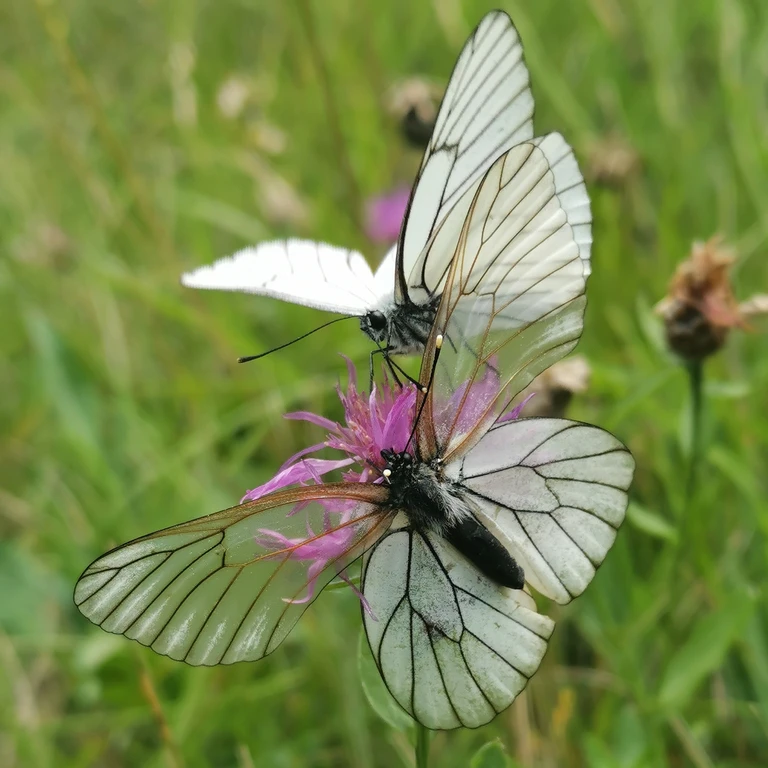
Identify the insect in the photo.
Aporia crataegi
